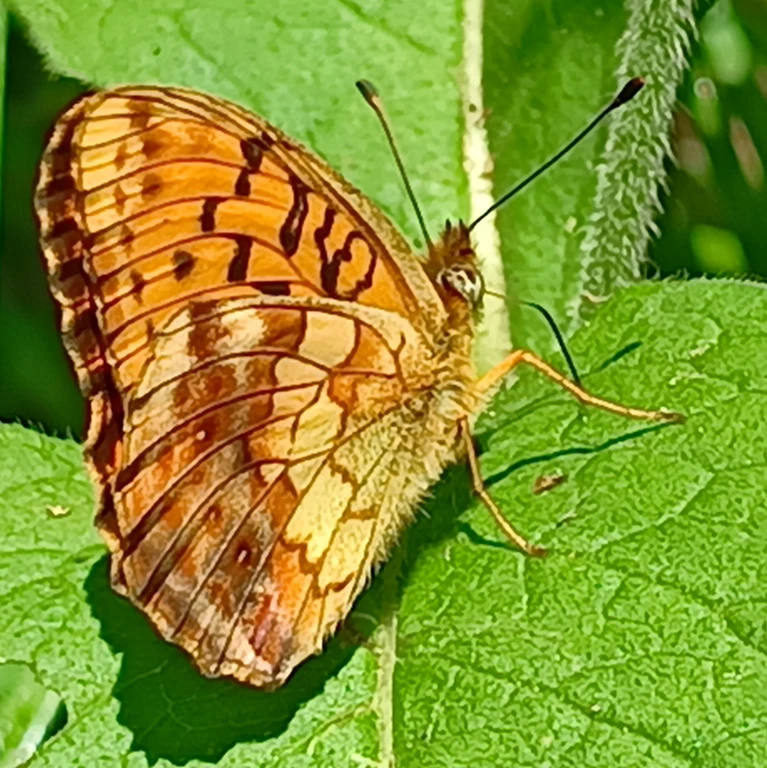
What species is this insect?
Brenthis daphne
